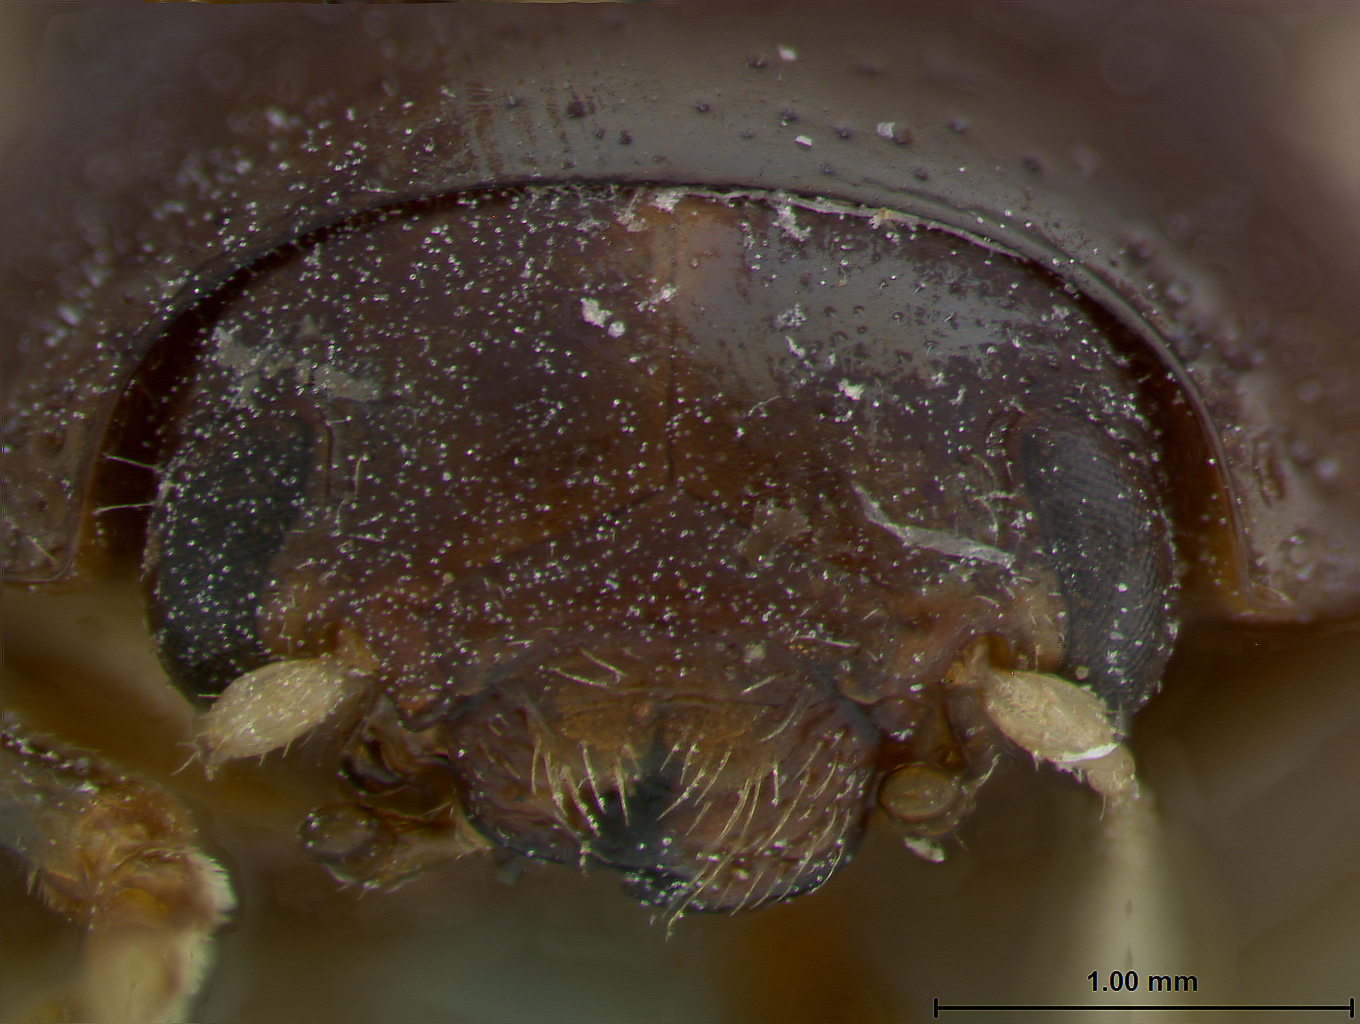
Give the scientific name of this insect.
Leucocera spilota
